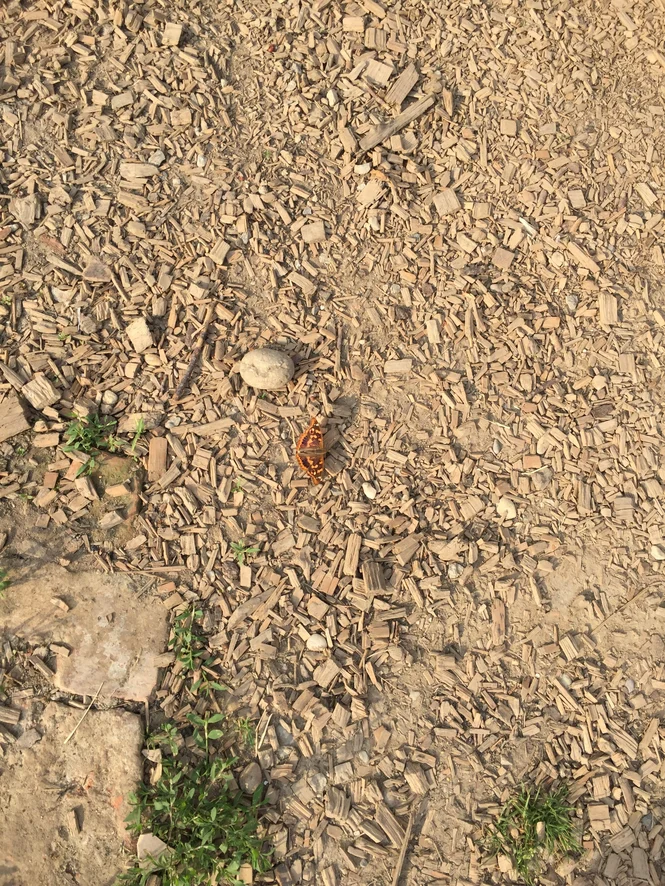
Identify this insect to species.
Apatura ilia
